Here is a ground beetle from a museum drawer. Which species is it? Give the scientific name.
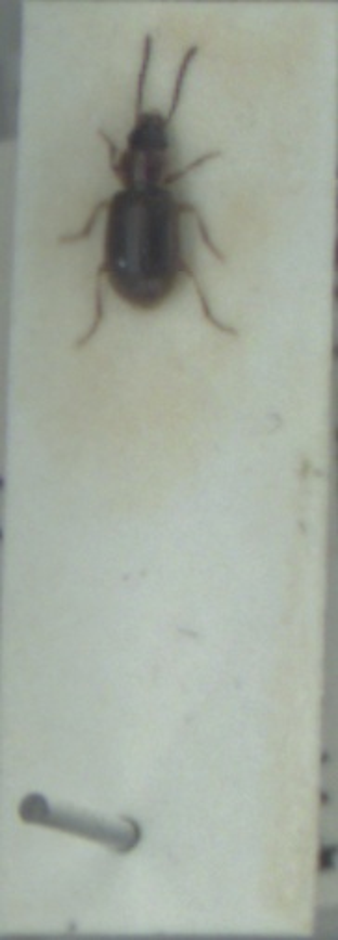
Acupalpus dubius
